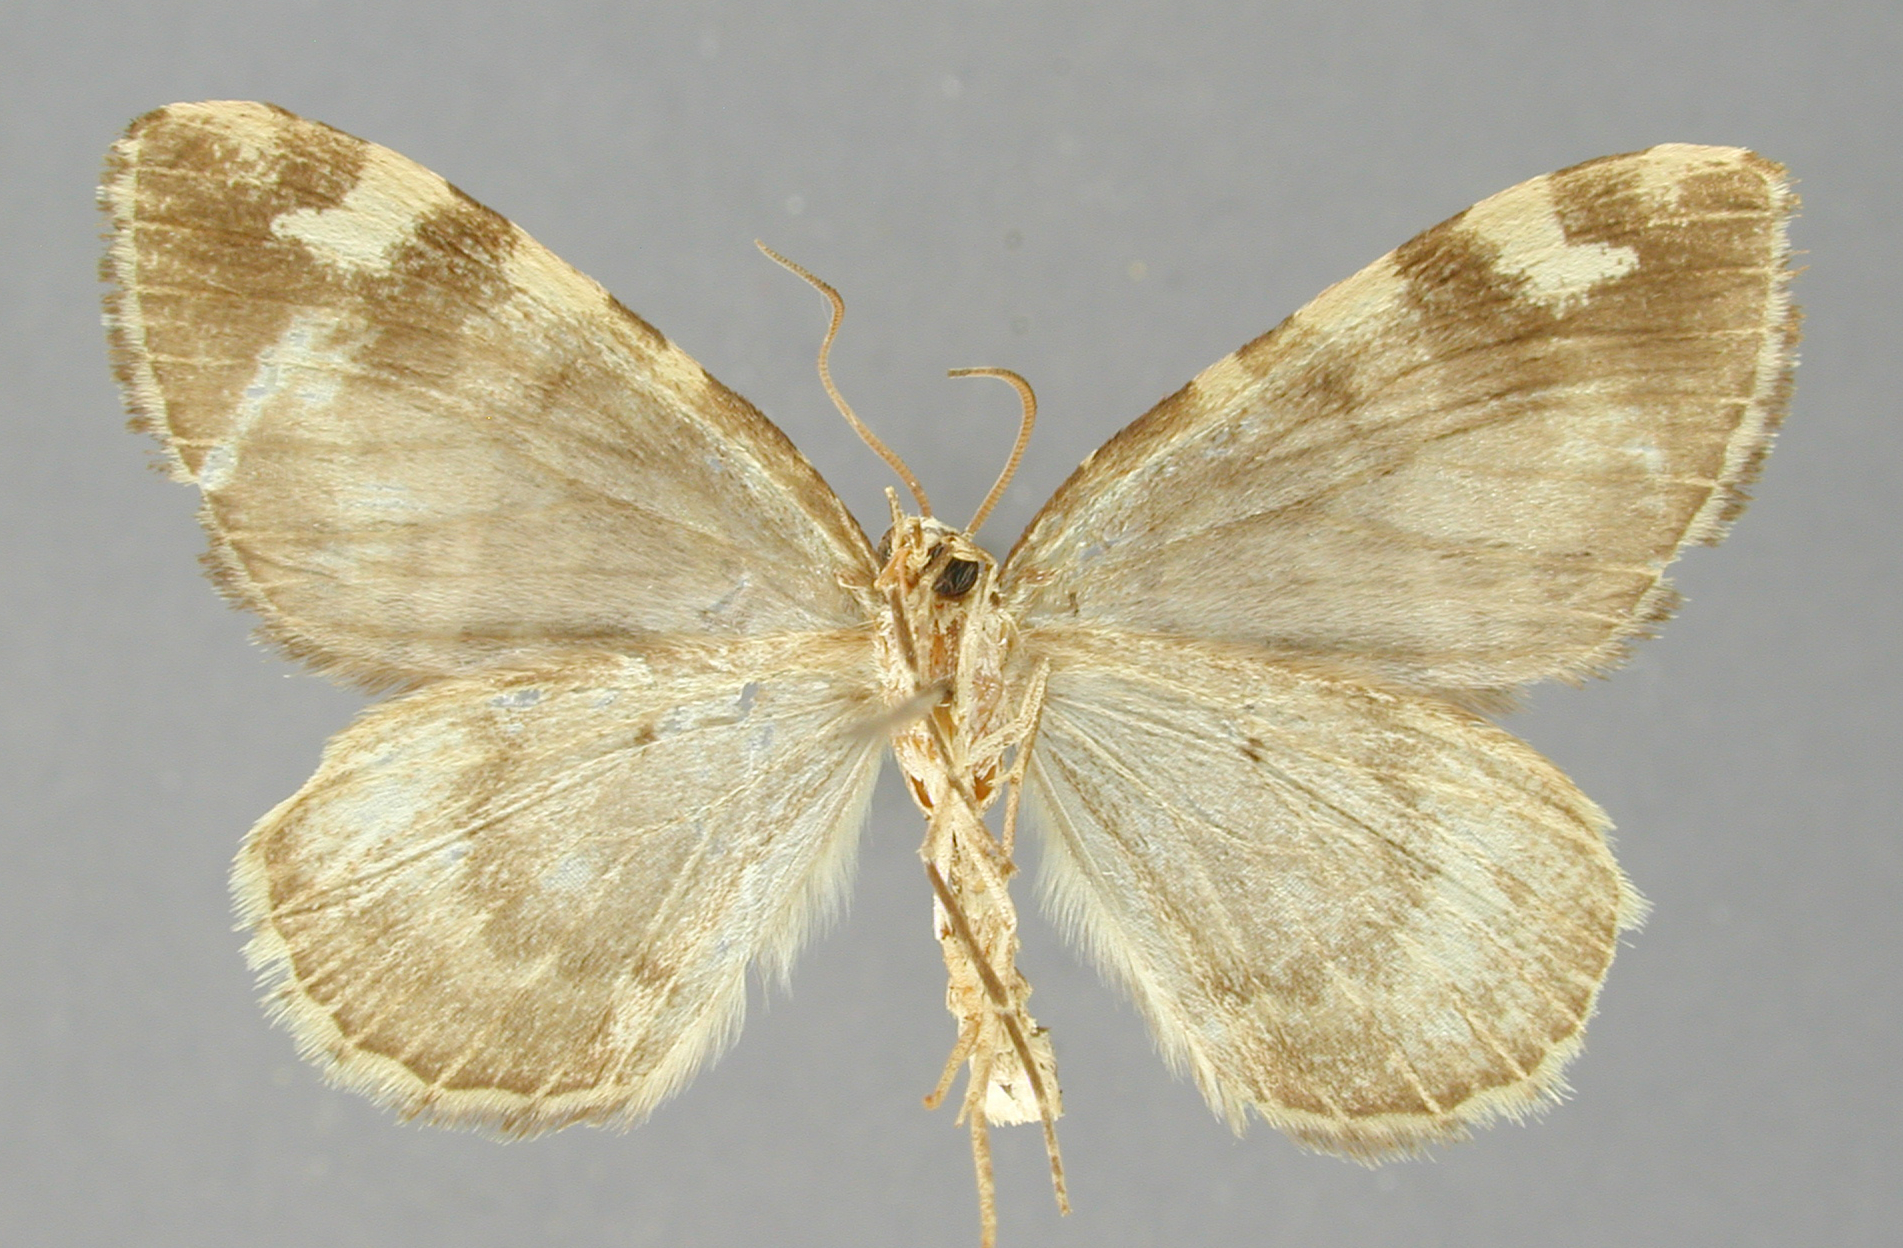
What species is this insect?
Hydriomena morelosia
